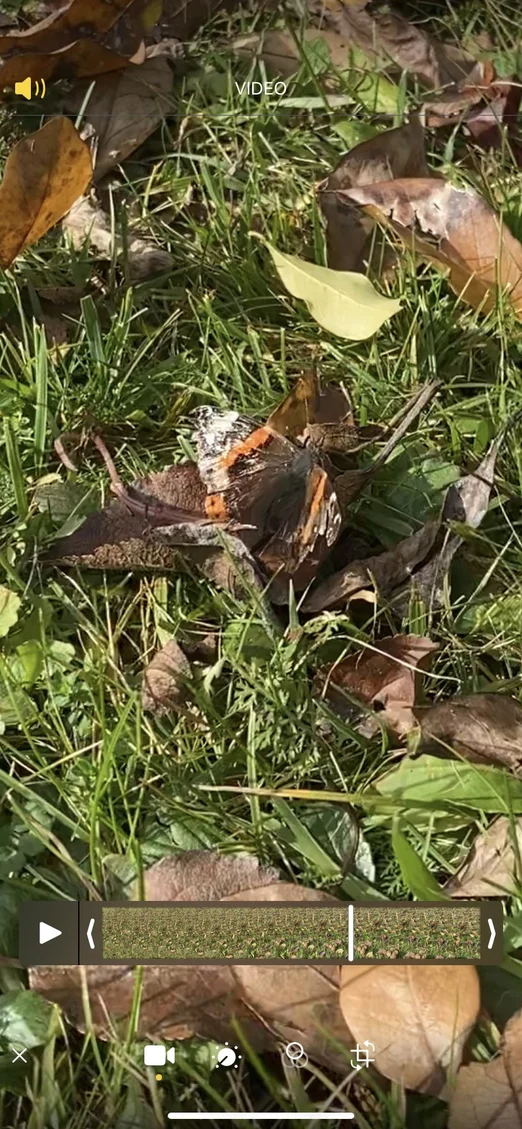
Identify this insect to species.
Vanessa atalanta
